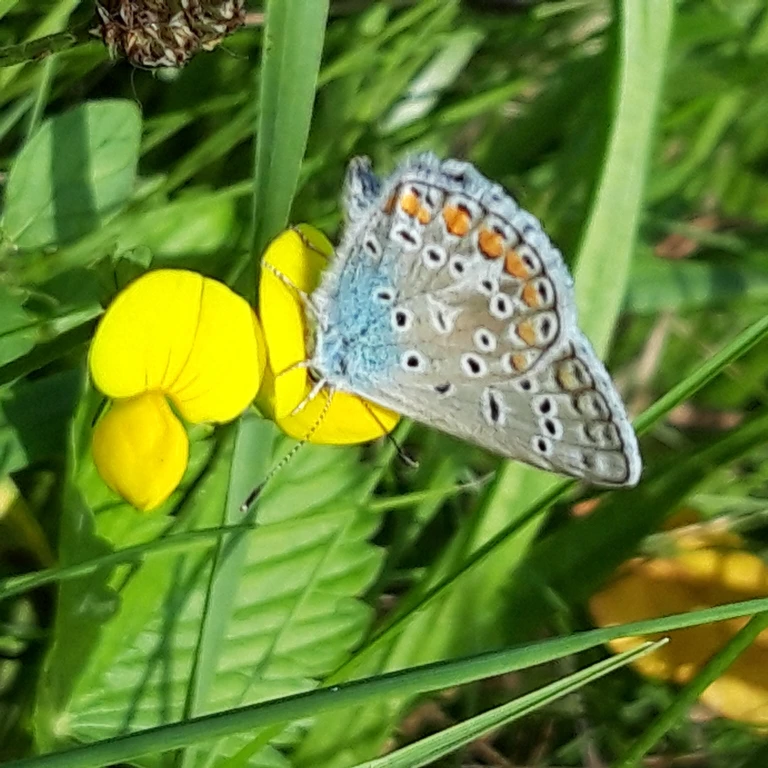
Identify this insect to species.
Polyommatus icarus
